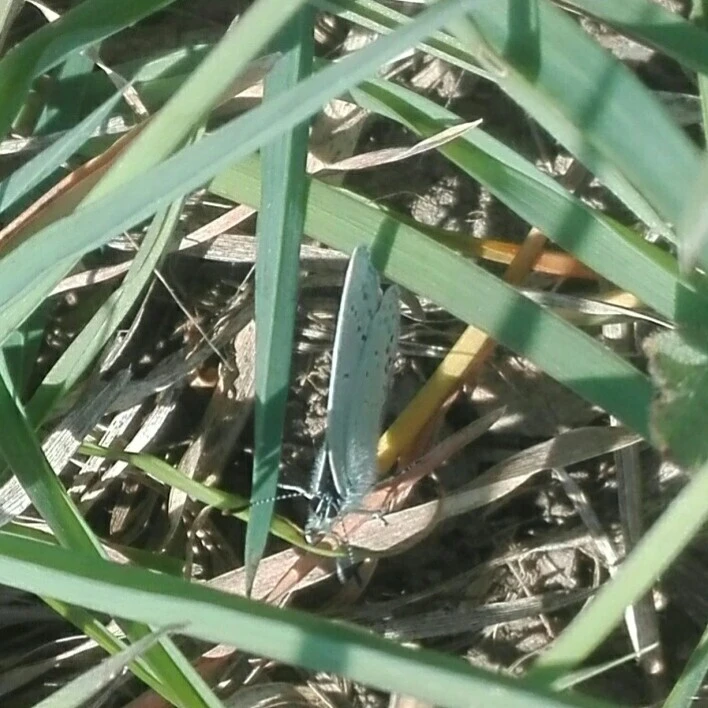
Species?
Cupido argiades (also Elkalyce argiades)
